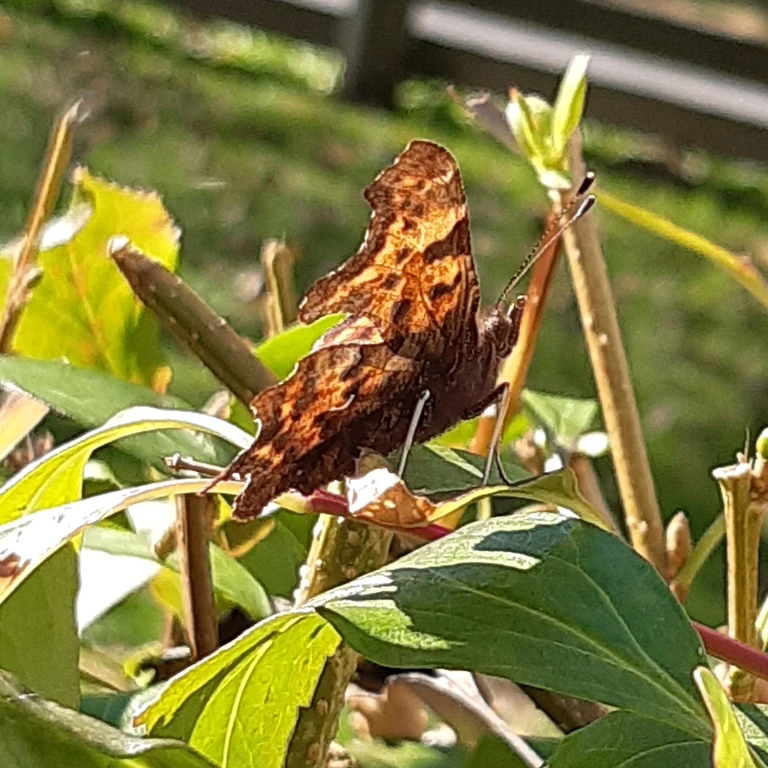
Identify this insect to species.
Polygonia c-album
